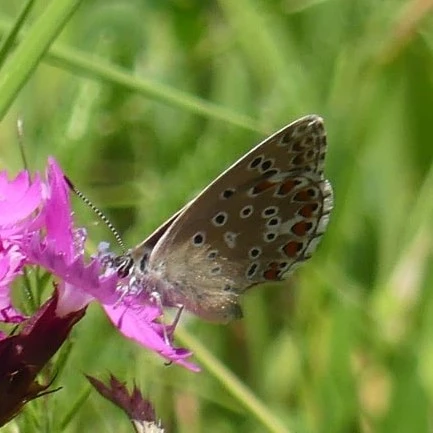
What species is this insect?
Lysandra bellargus
